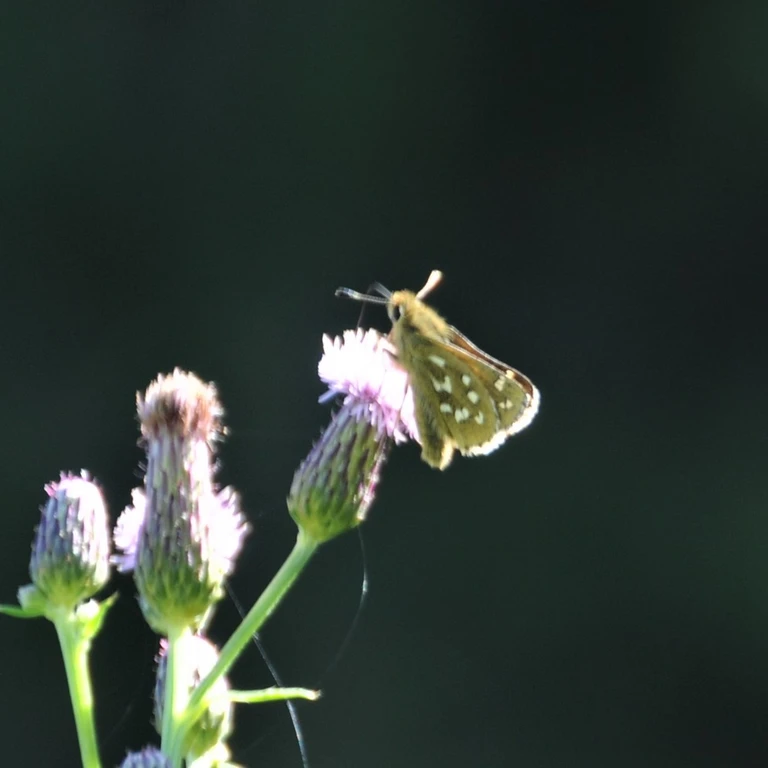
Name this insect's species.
Hesperia comma
